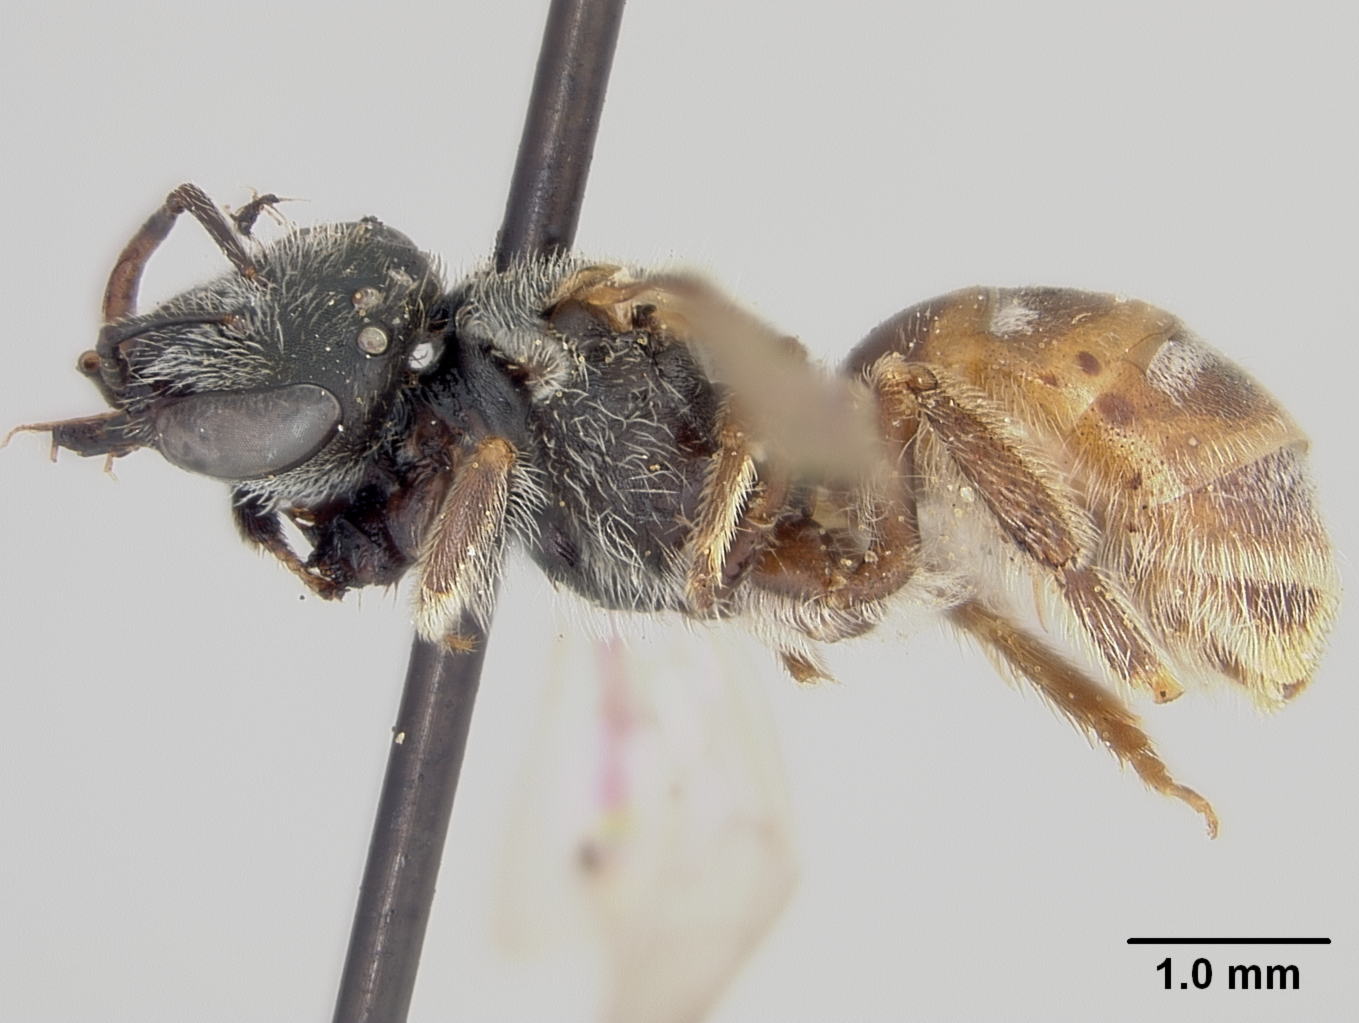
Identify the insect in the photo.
Halictus mesembryanthemi
